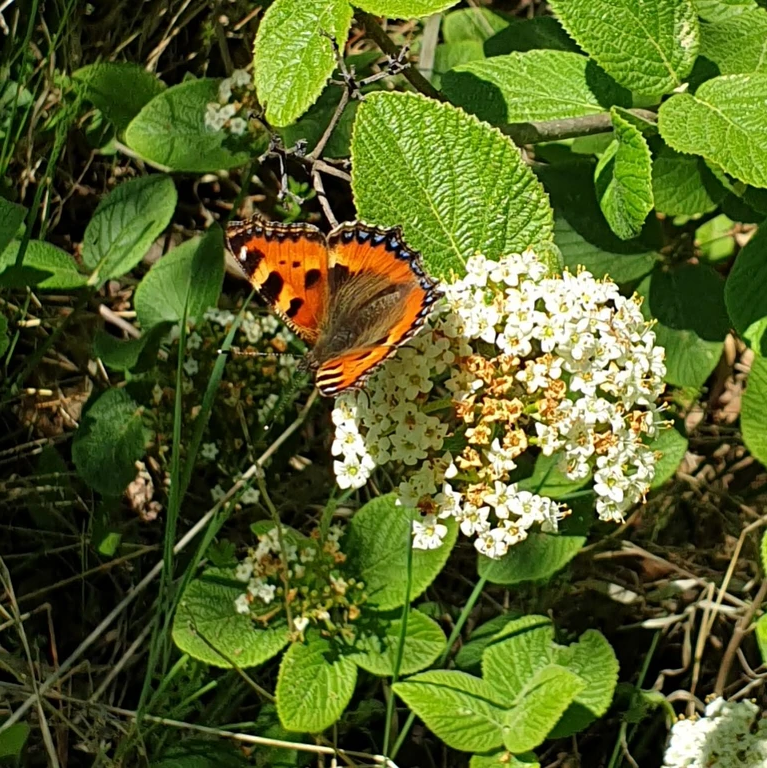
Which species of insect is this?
Aglais urticae
